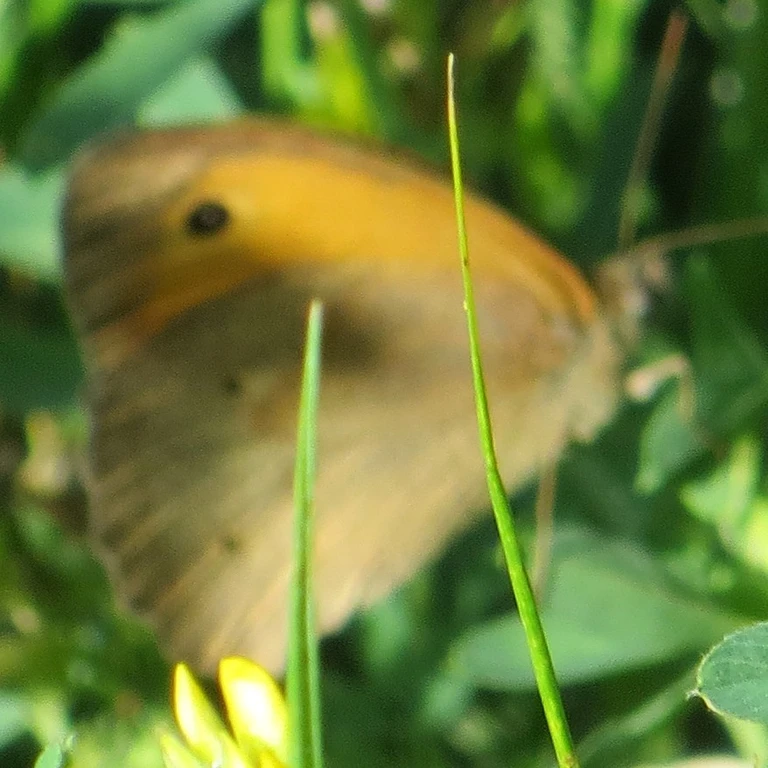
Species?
Maniola jurtina
